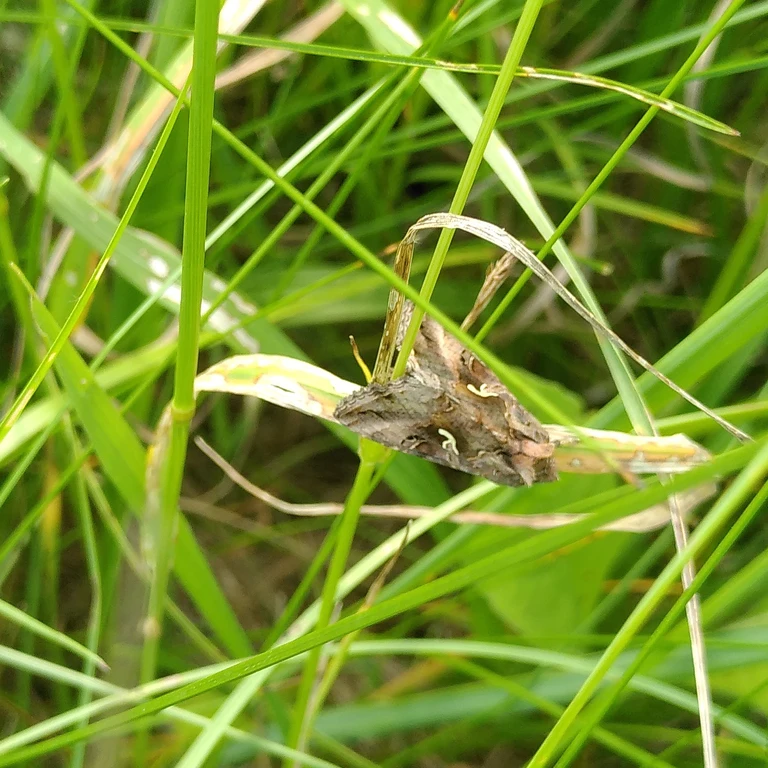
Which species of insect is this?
Autographa gamma
